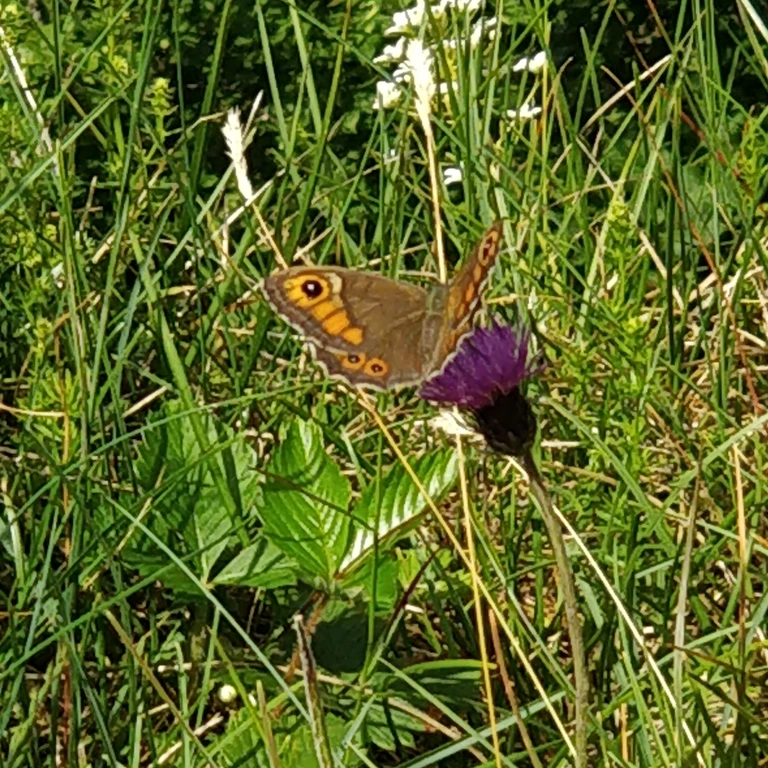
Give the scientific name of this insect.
Lasiommata maera (also Pararge maera)
